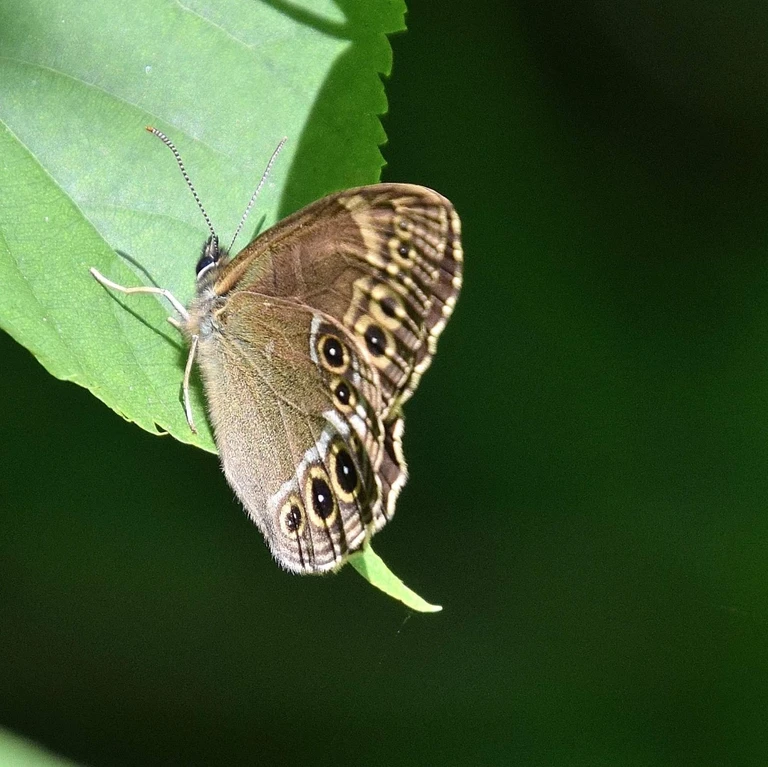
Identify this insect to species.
Lopinga achine (also Pararge achine)
